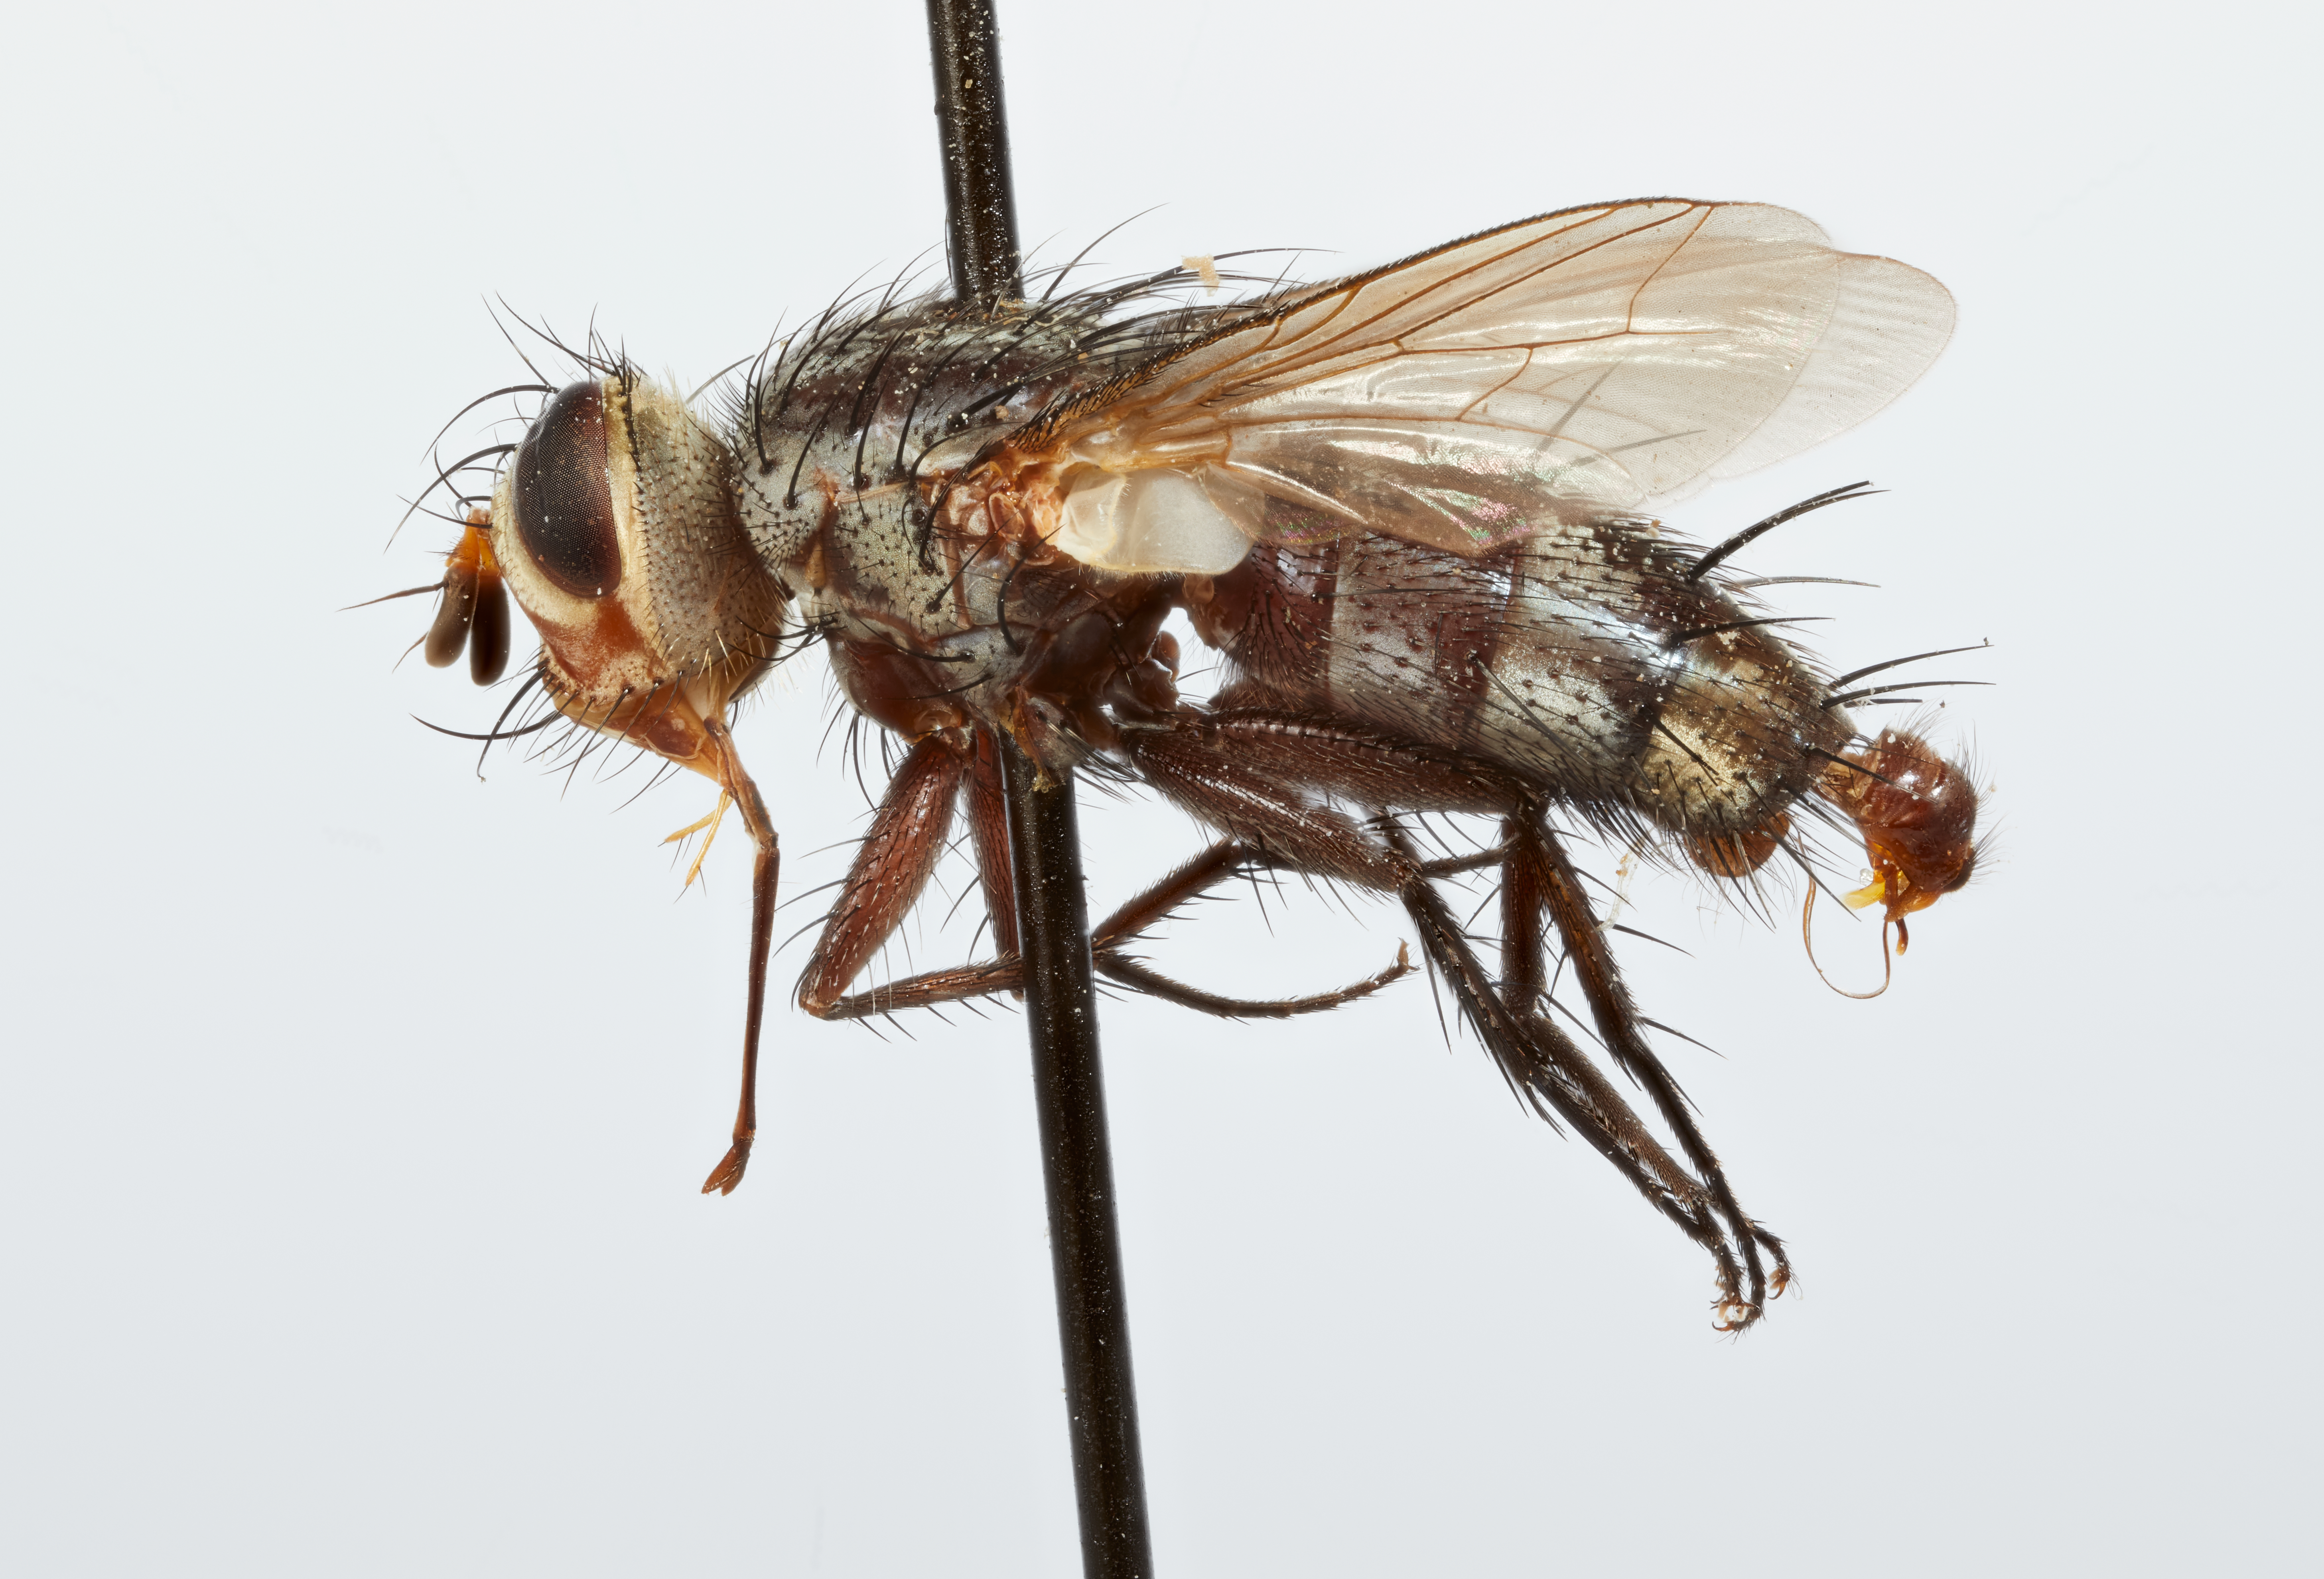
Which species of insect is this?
Plagiomima auriceps
